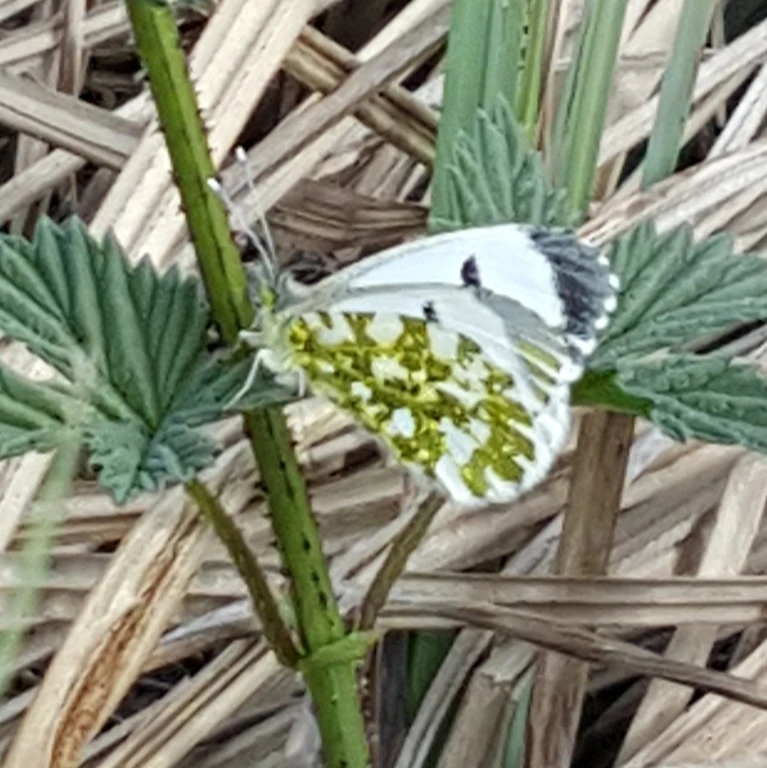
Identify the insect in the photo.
Anthocharis cardamines
